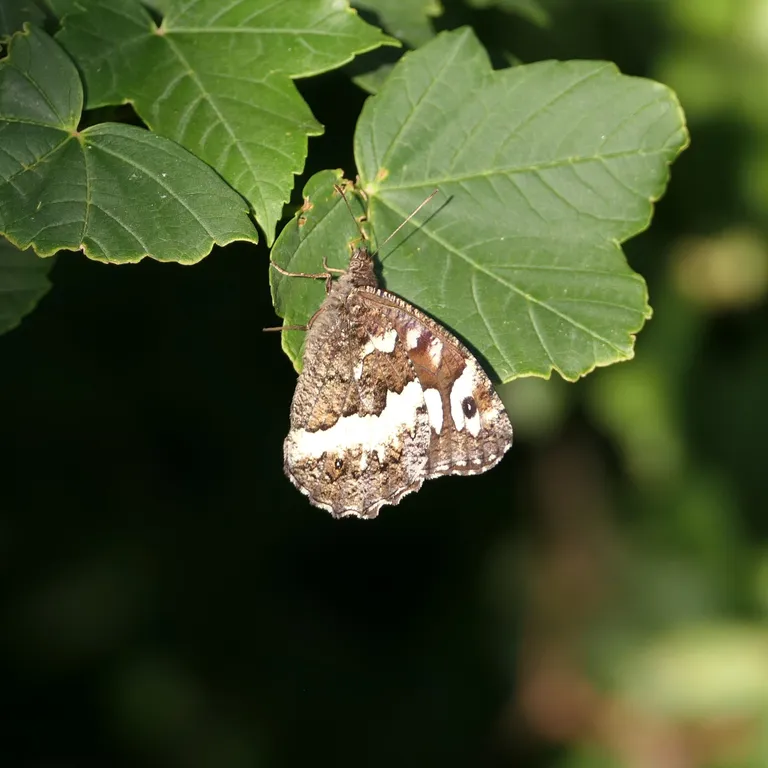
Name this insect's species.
Brintesia circe
